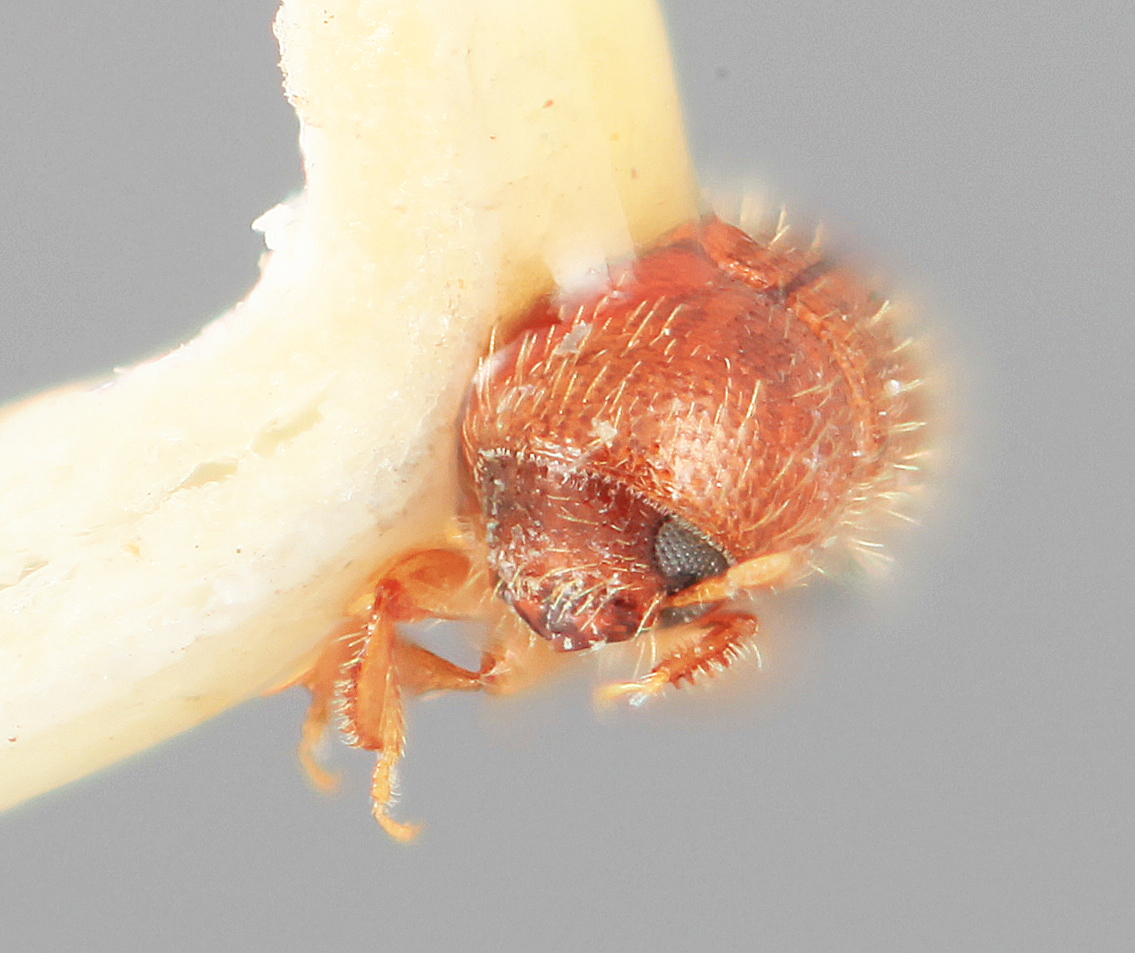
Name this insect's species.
Dendrocranulus pumilus
